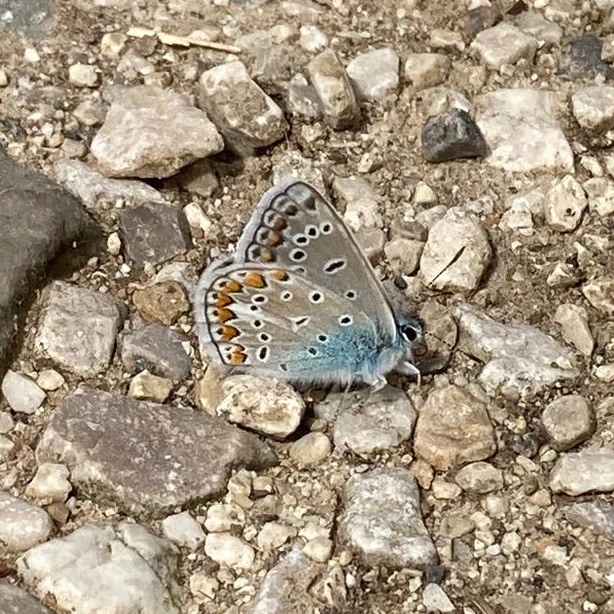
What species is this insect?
Polyommatus icarus
